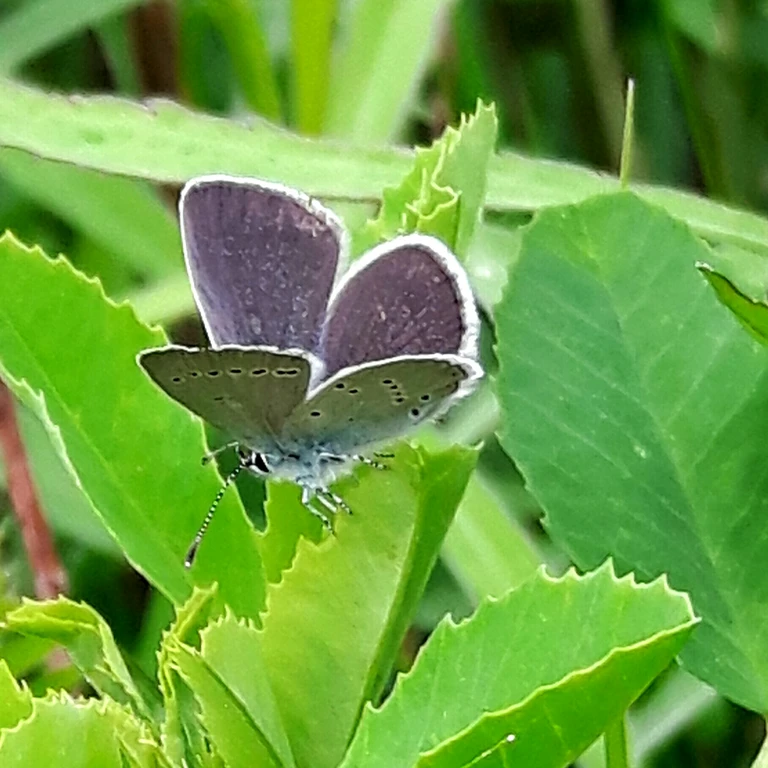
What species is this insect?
Cupido minimus
